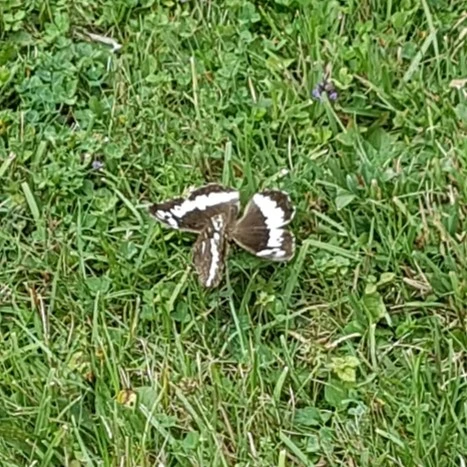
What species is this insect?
Brintesia circe
